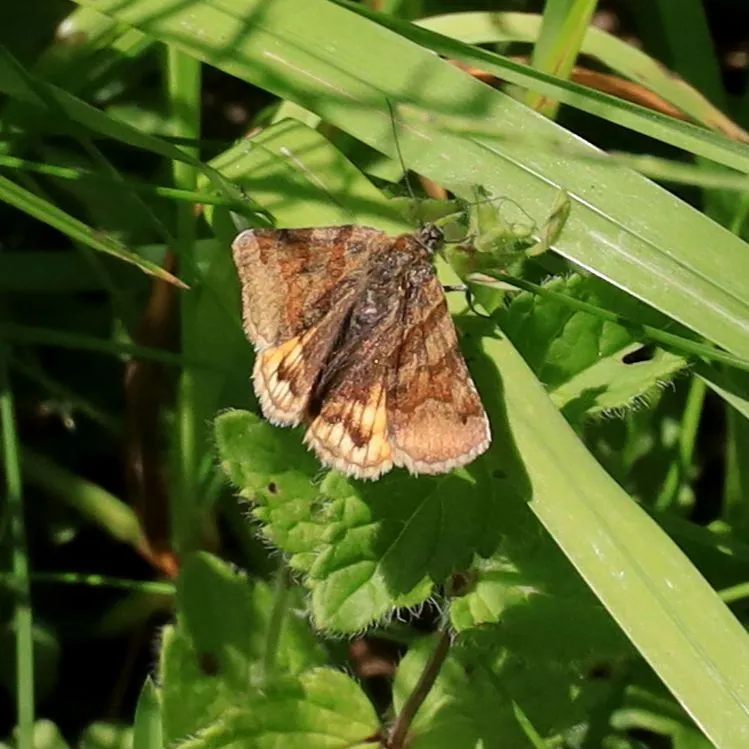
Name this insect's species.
Euclidia glyphica
